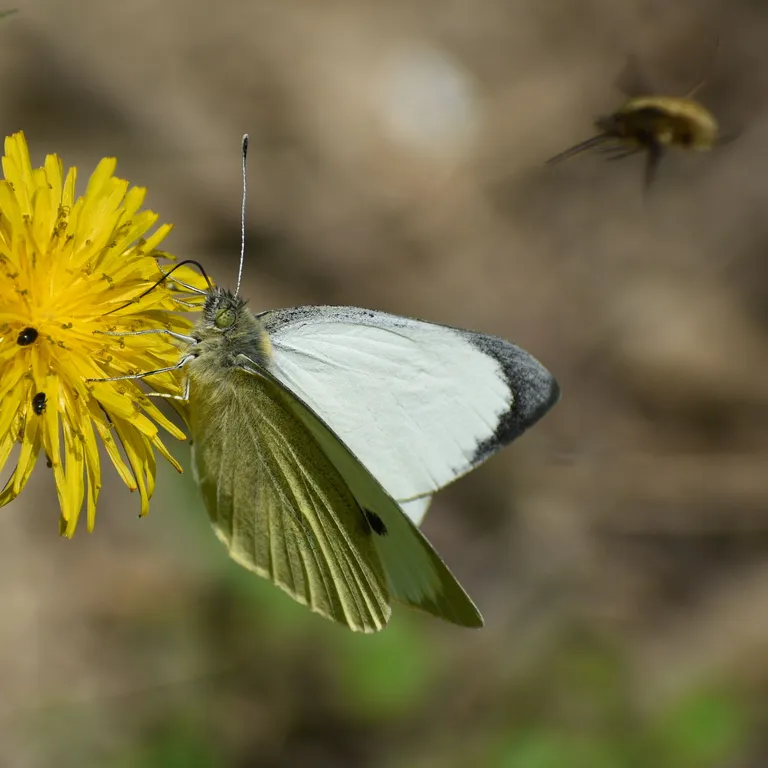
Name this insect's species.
Pieris brassicae
